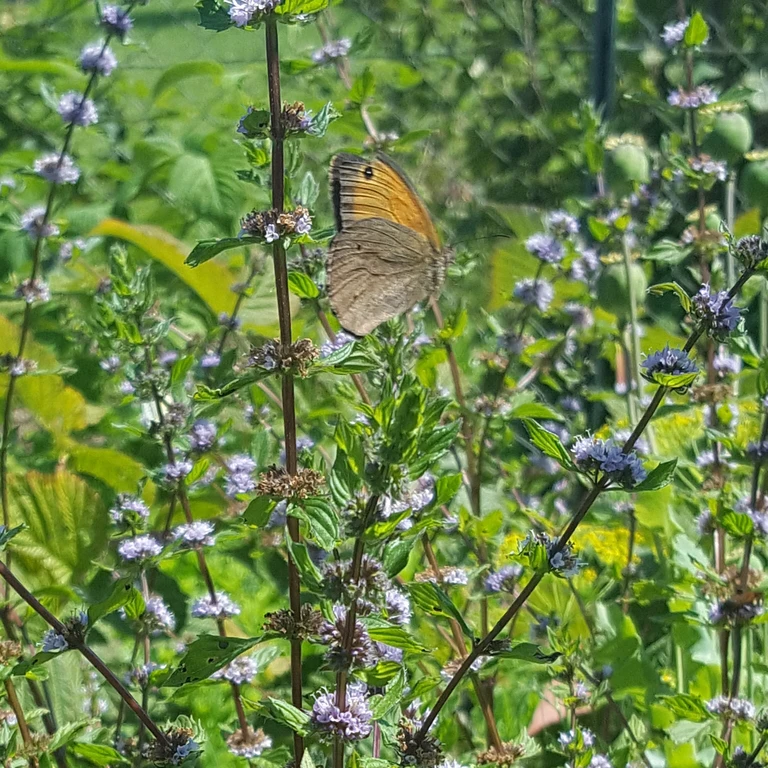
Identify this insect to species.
Maniola jurtina
